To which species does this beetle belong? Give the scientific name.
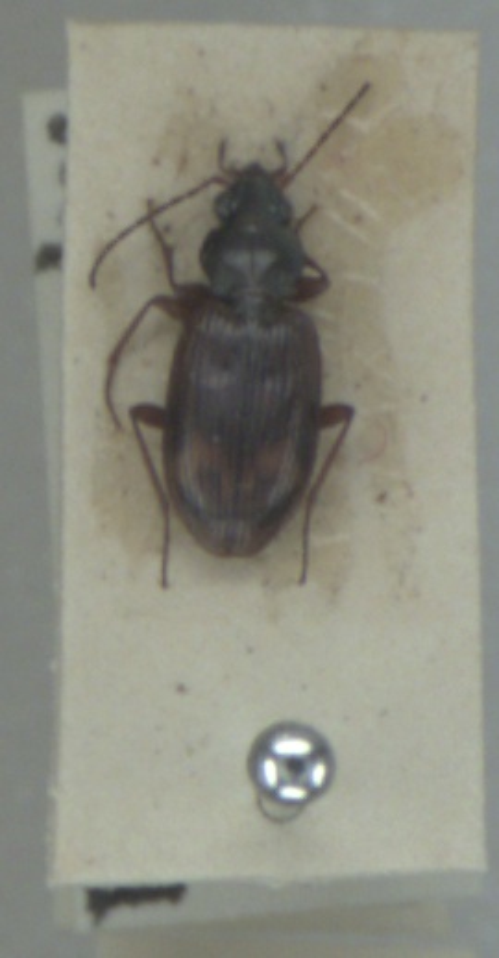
Bembidion dentellum
